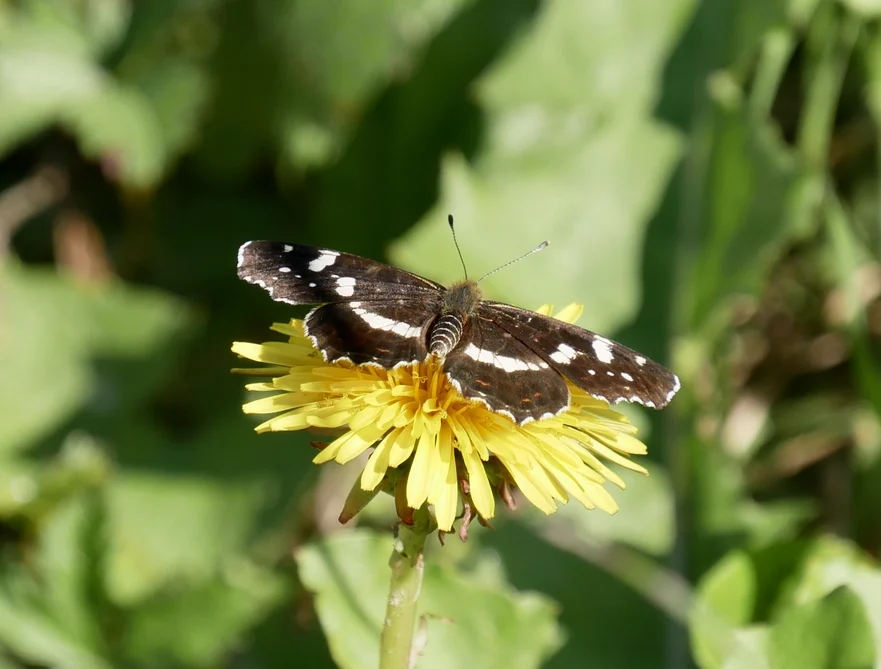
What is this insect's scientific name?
Araschnia levana
